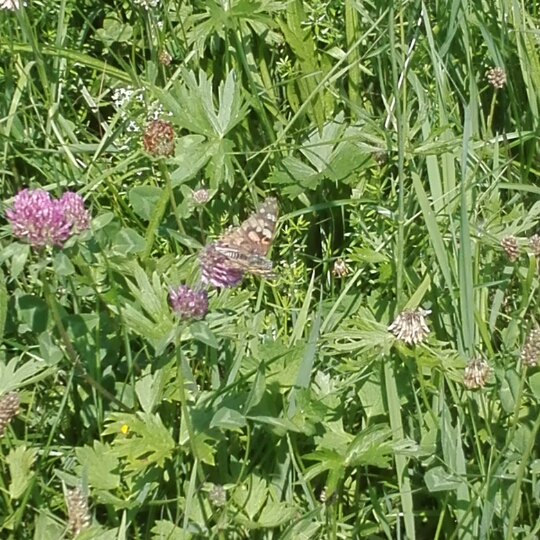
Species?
Vanessa cardui
